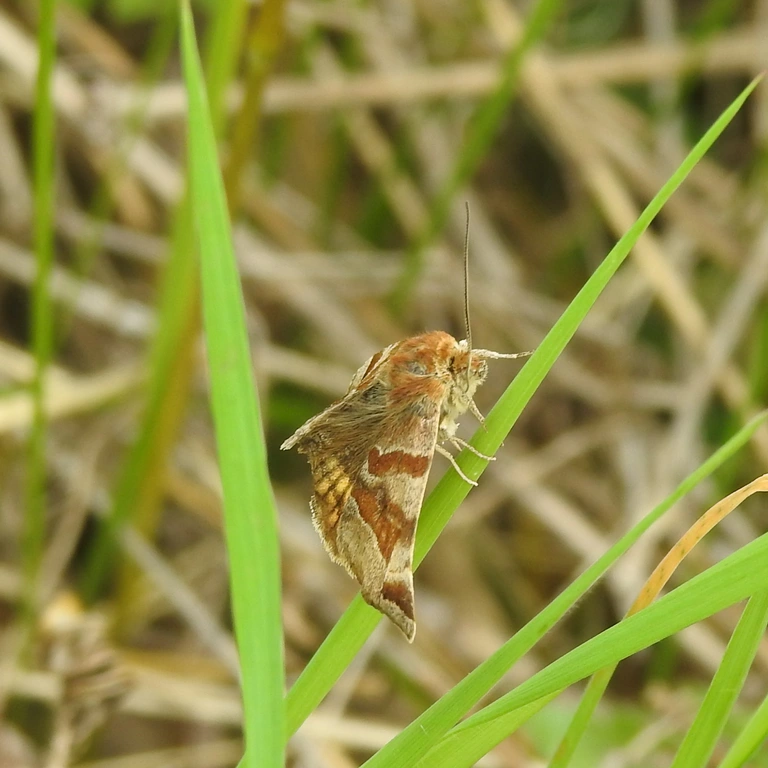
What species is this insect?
Euclidia glyphica
